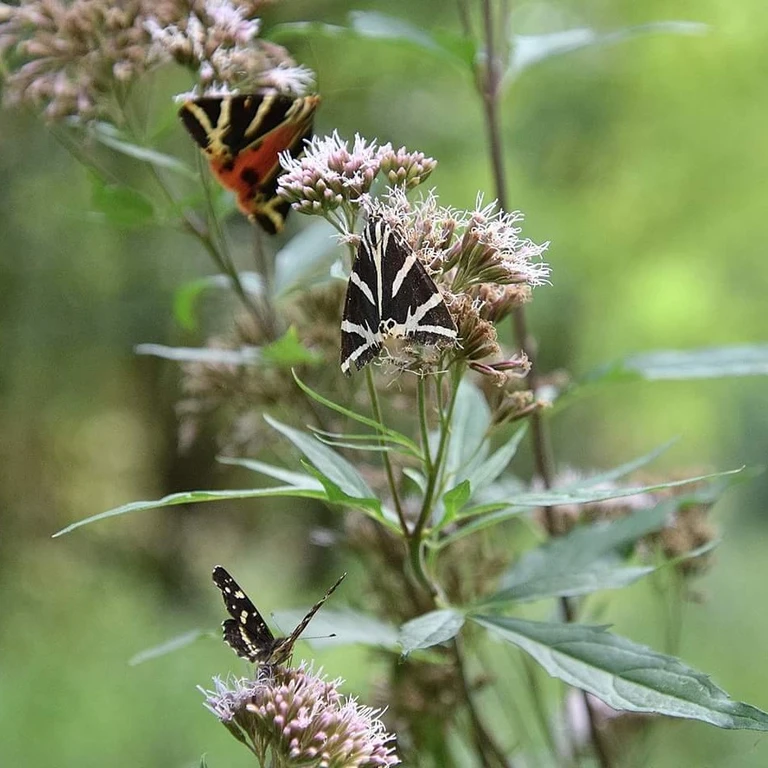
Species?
Euplagia quadripunctaria
